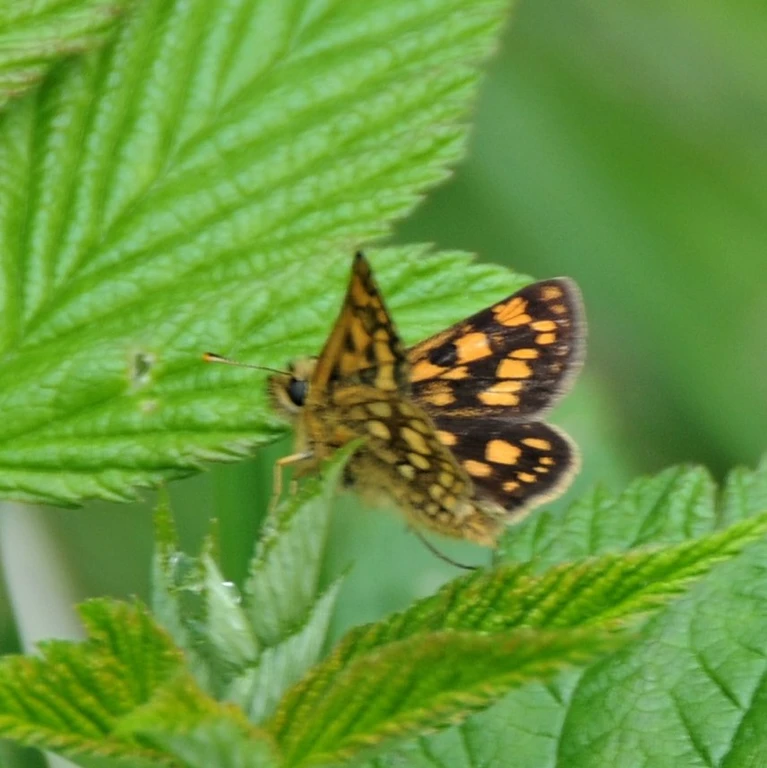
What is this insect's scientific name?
Carterocephalus palaemon
